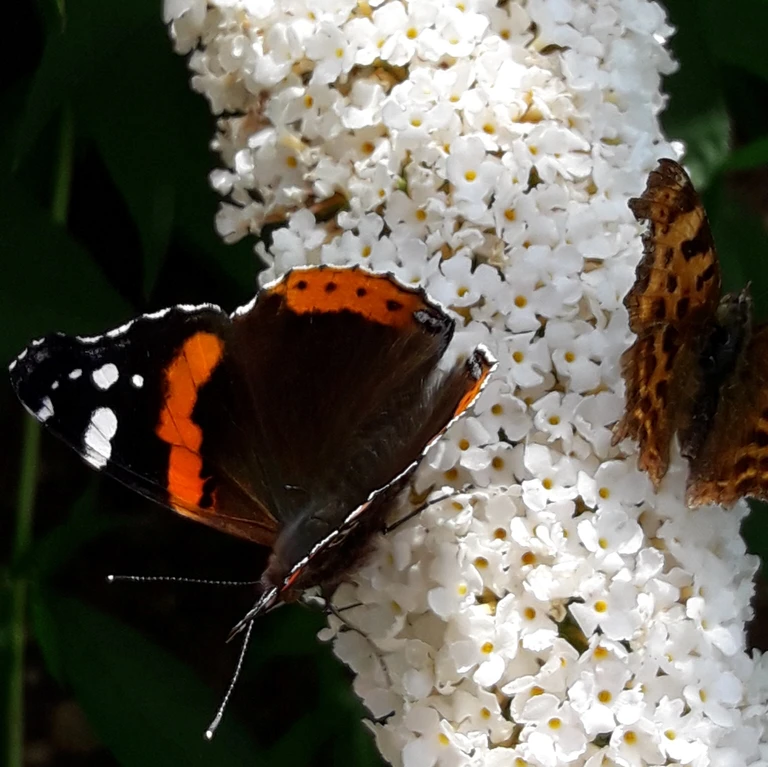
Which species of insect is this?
Vanessa atalanta
